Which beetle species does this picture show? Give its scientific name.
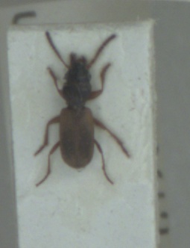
Bembidion laterale
